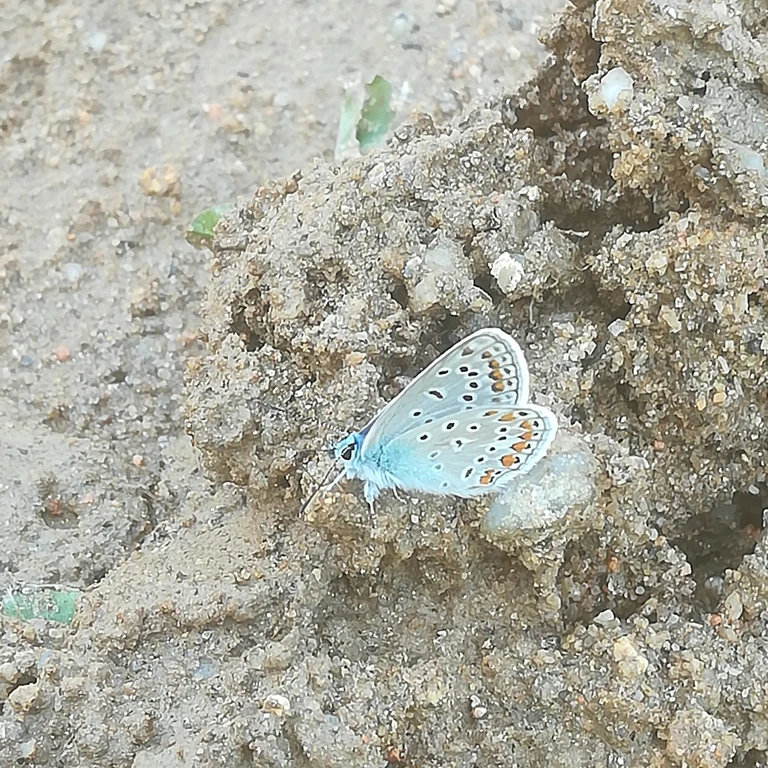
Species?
Polyommatus icarus
